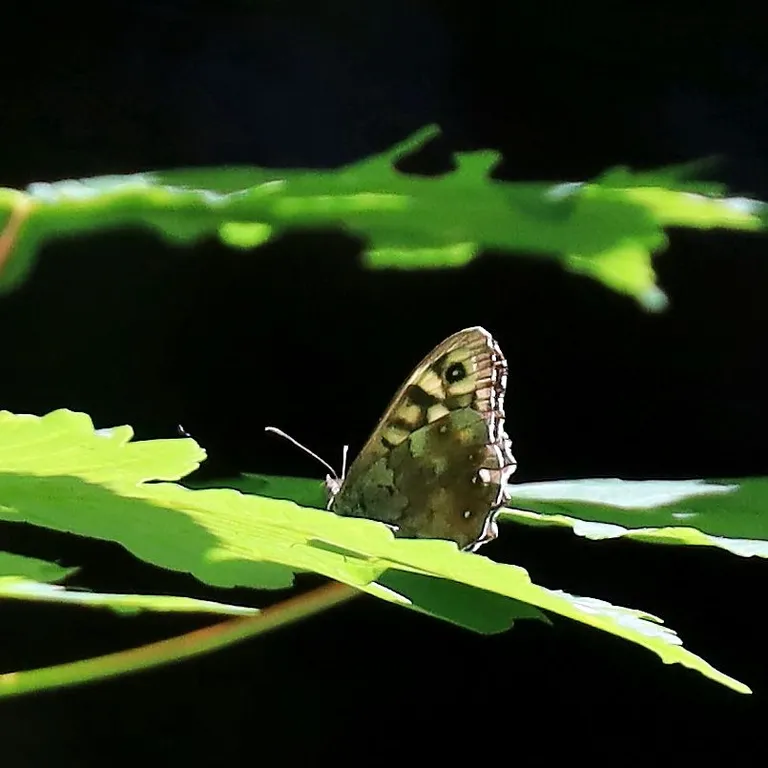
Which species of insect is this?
Pararge aegeria
